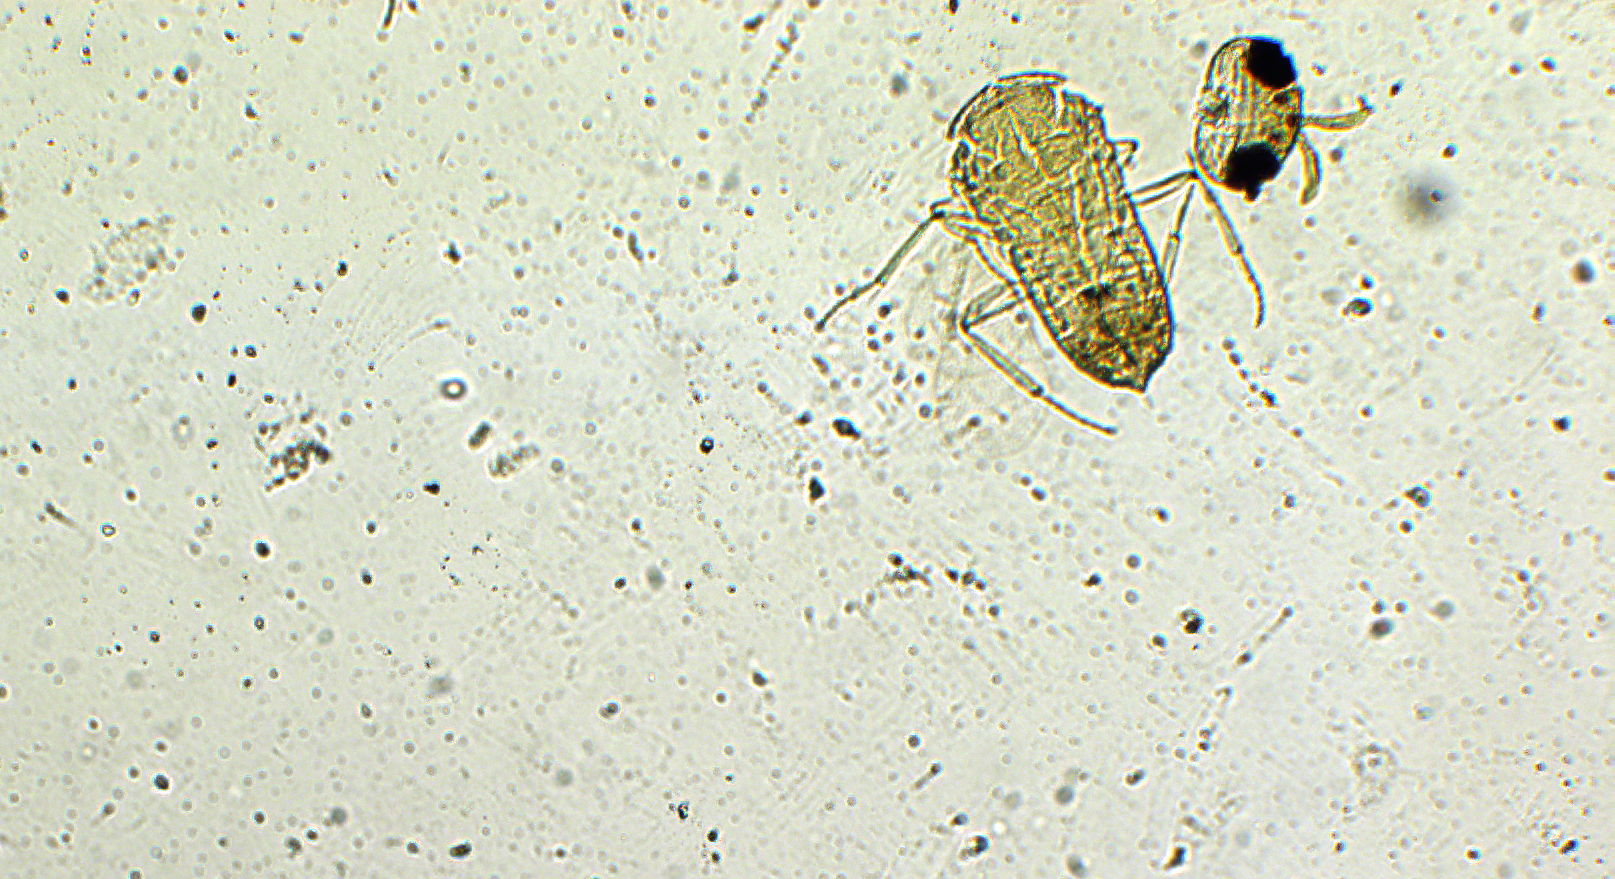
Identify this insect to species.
Aphelinus limonus
